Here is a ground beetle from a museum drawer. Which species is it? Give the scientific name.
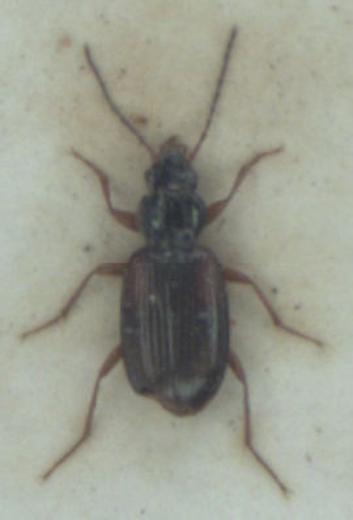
Bembidion tetracolum
